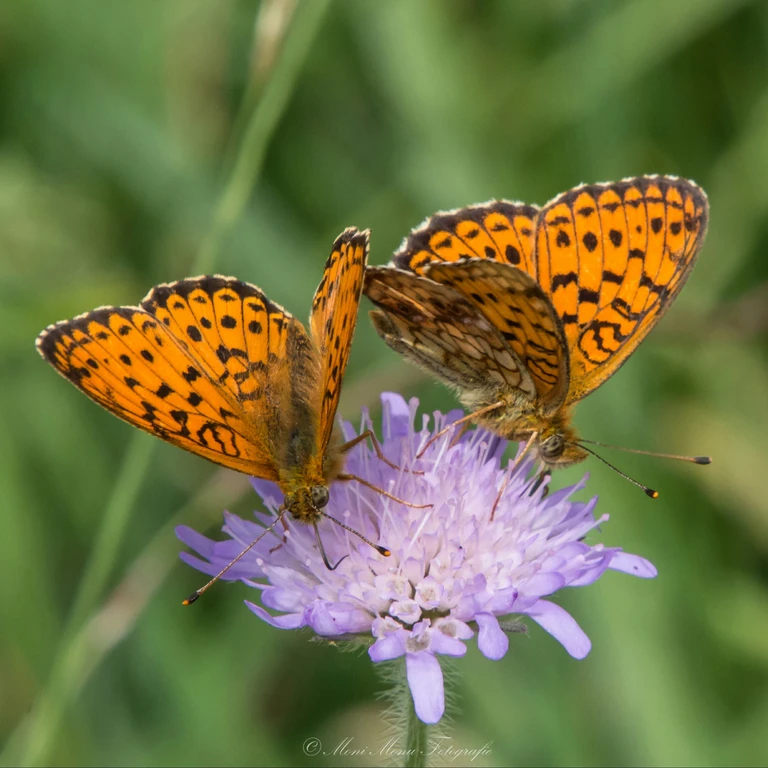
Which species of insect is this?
Brenthis ino
